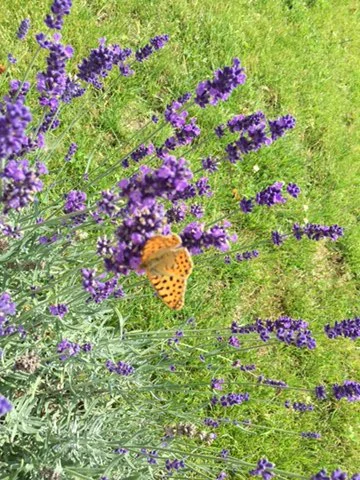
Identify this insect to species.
Issoria lathonia
